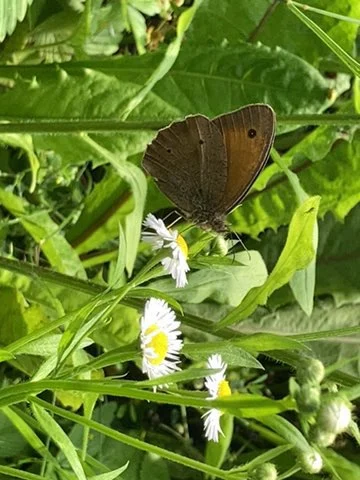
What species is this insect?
Maniola jurtina
